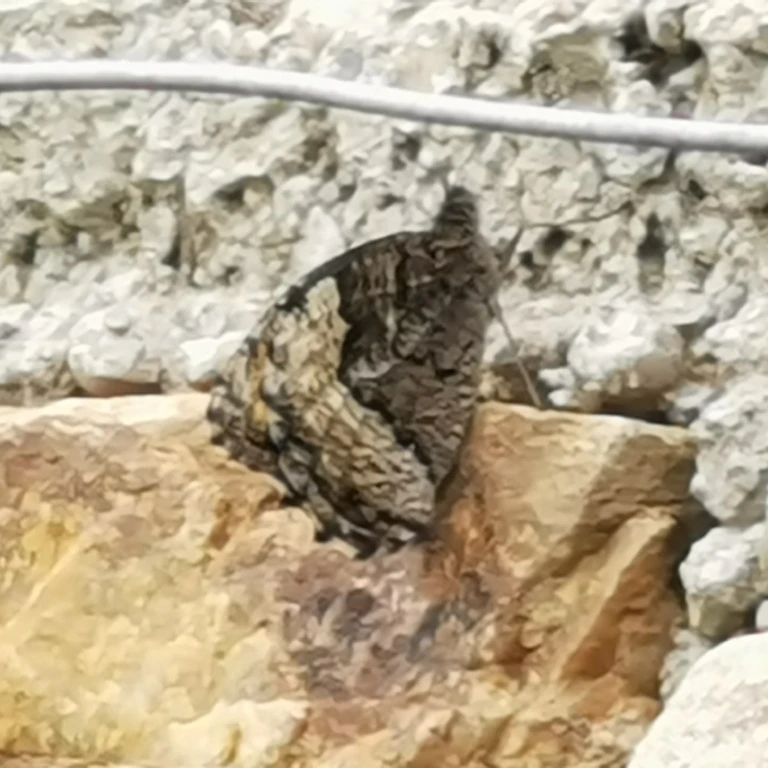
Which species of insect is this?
Hipparchia fagi
